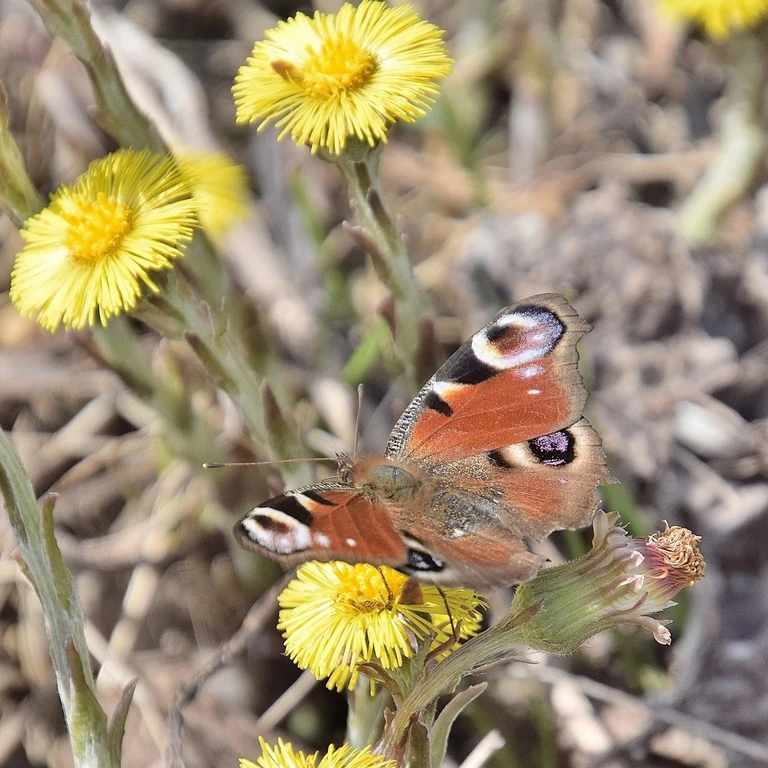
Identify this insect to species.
Aglais io
